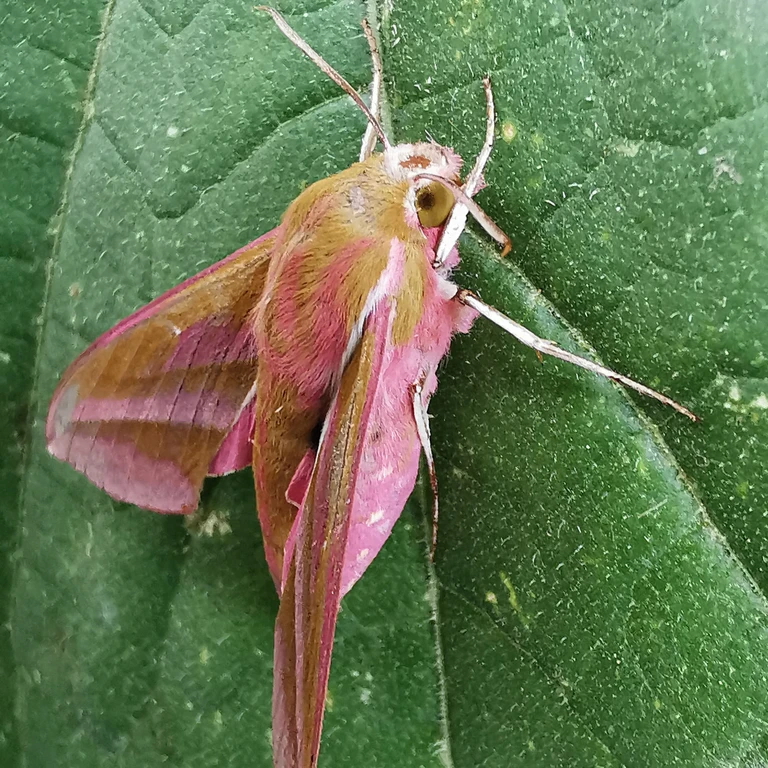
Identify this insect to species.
Deilephila elpenor
